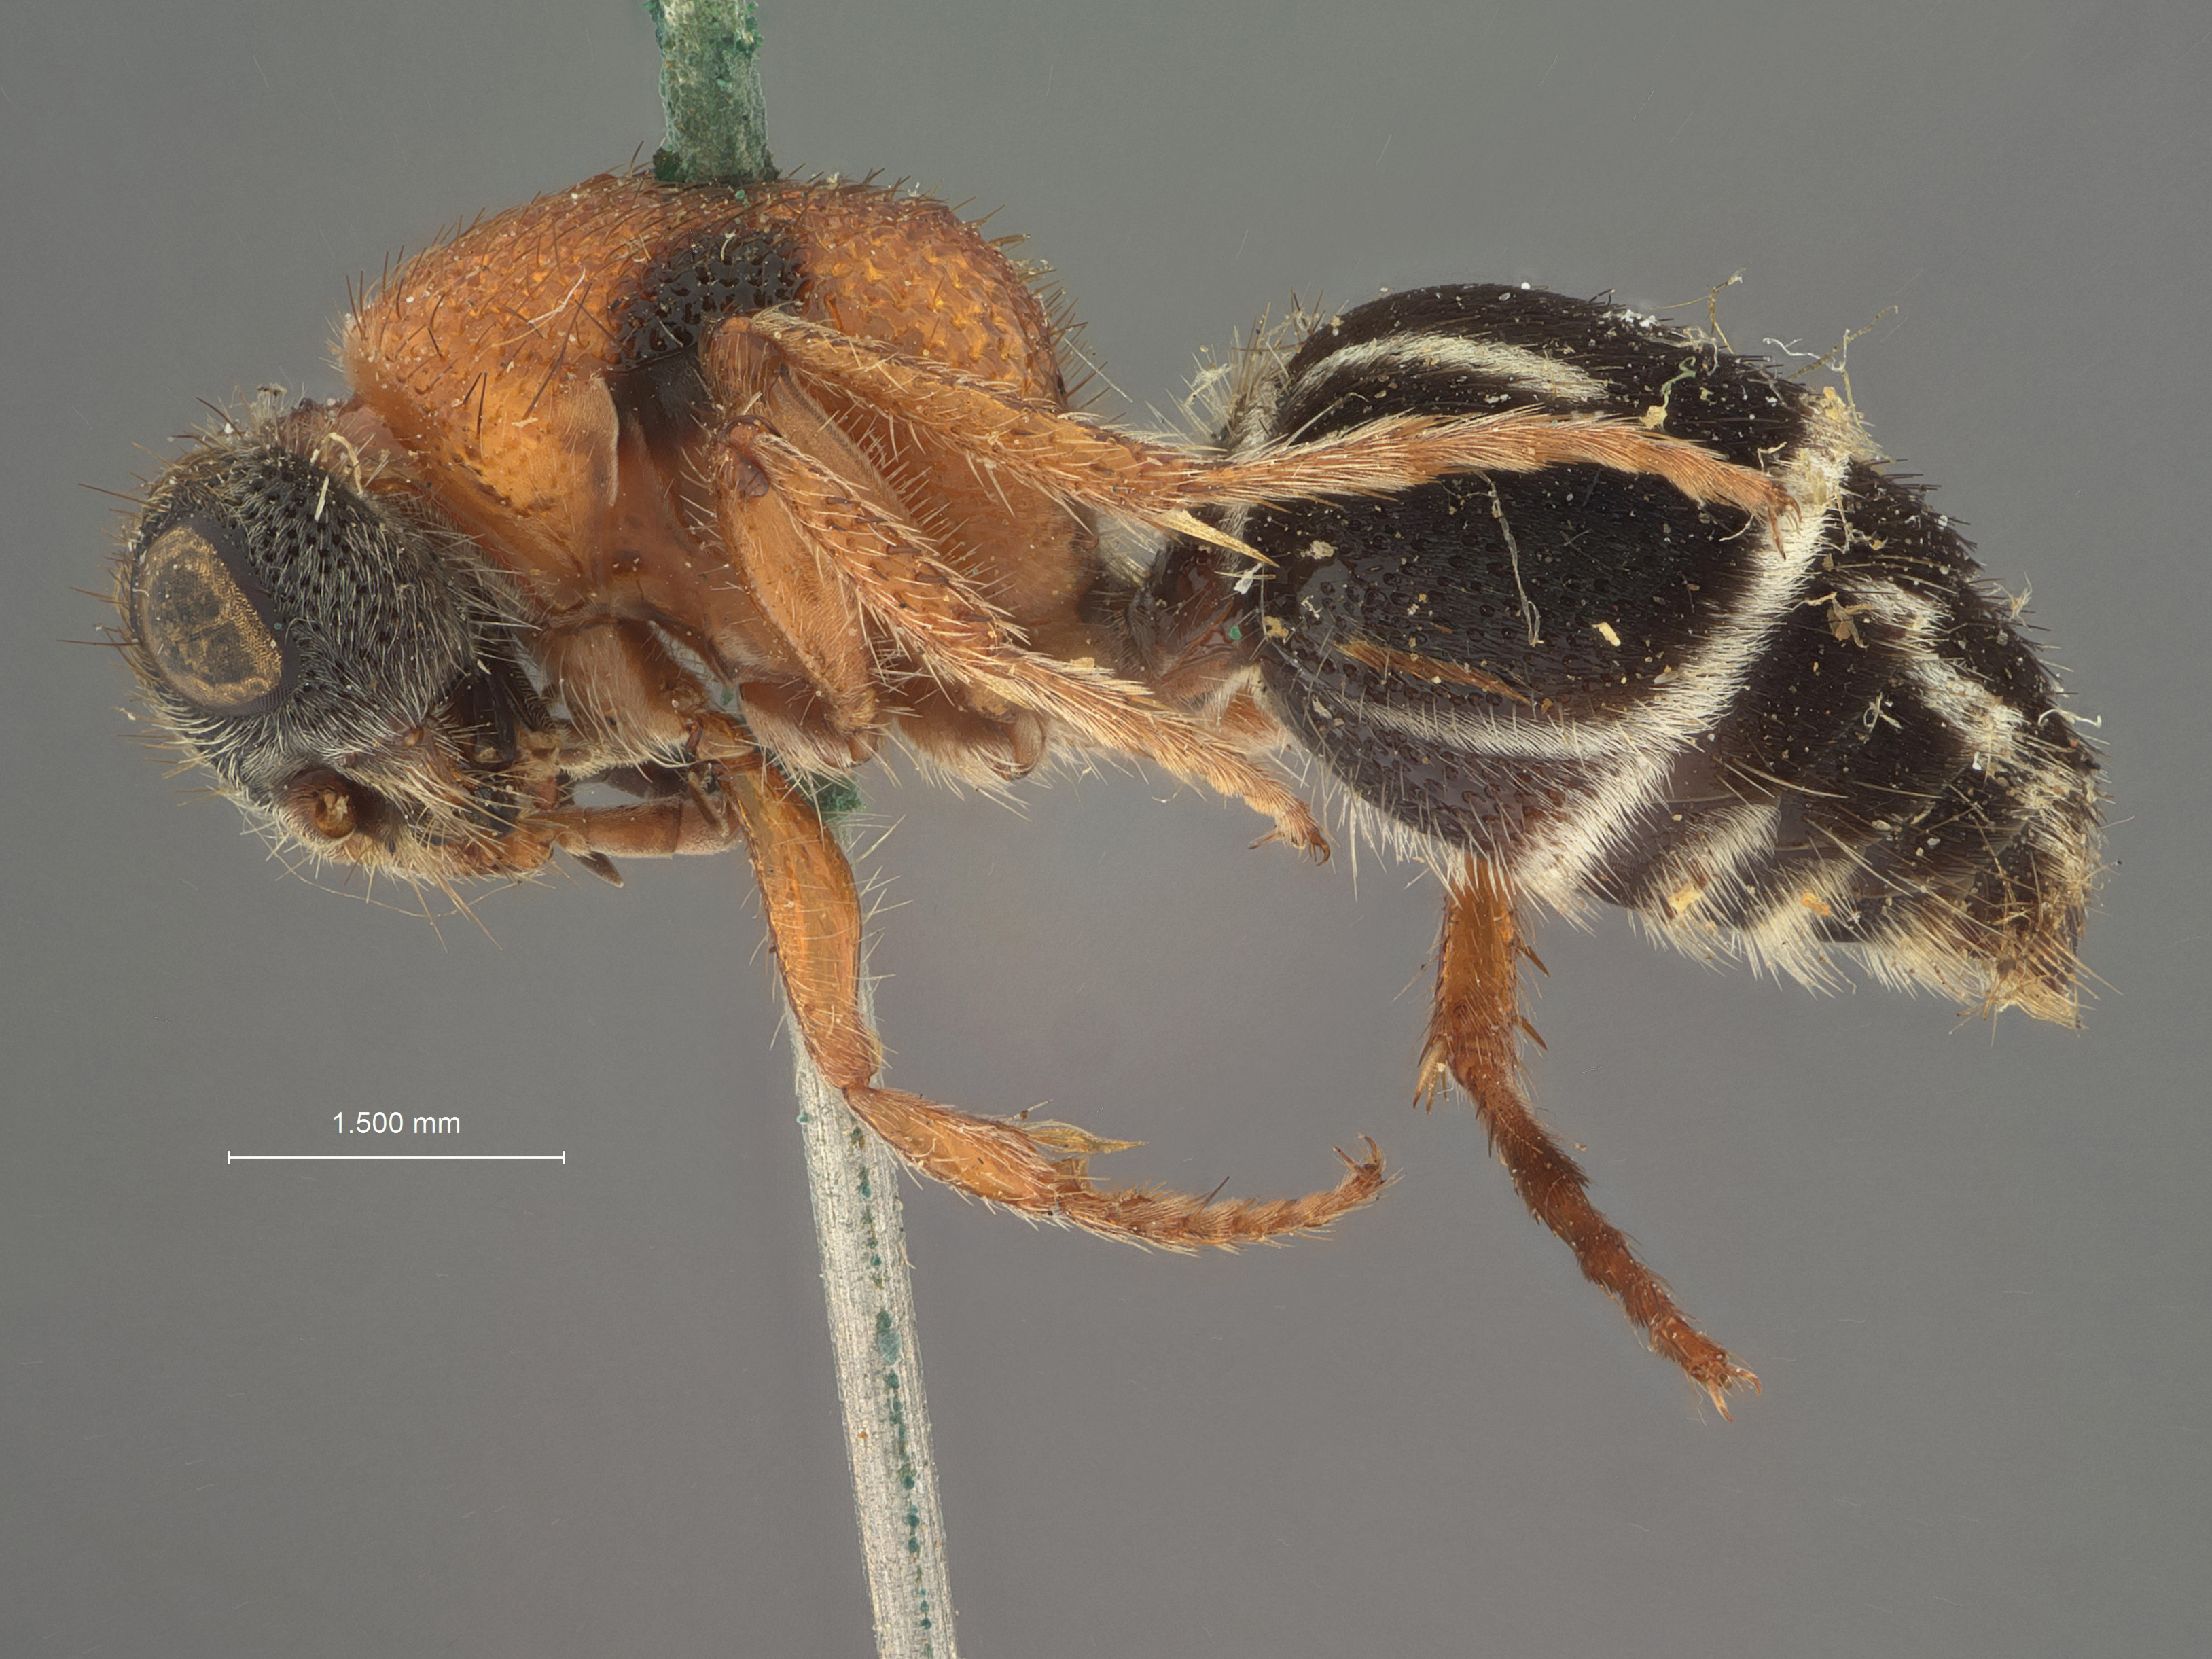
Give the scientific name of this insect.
Timulla trimaculosa
